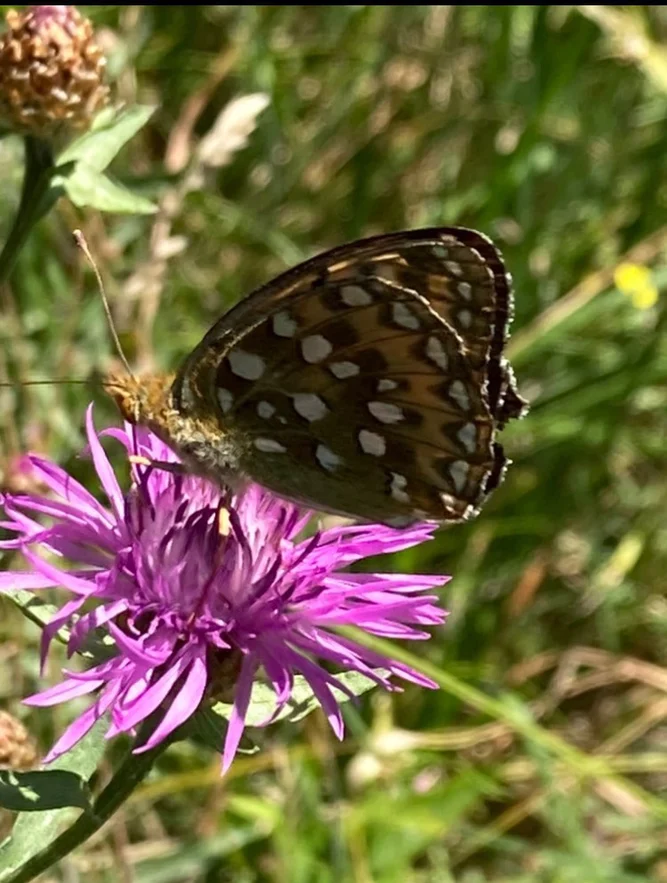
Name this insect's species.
Speyeria aglaja
